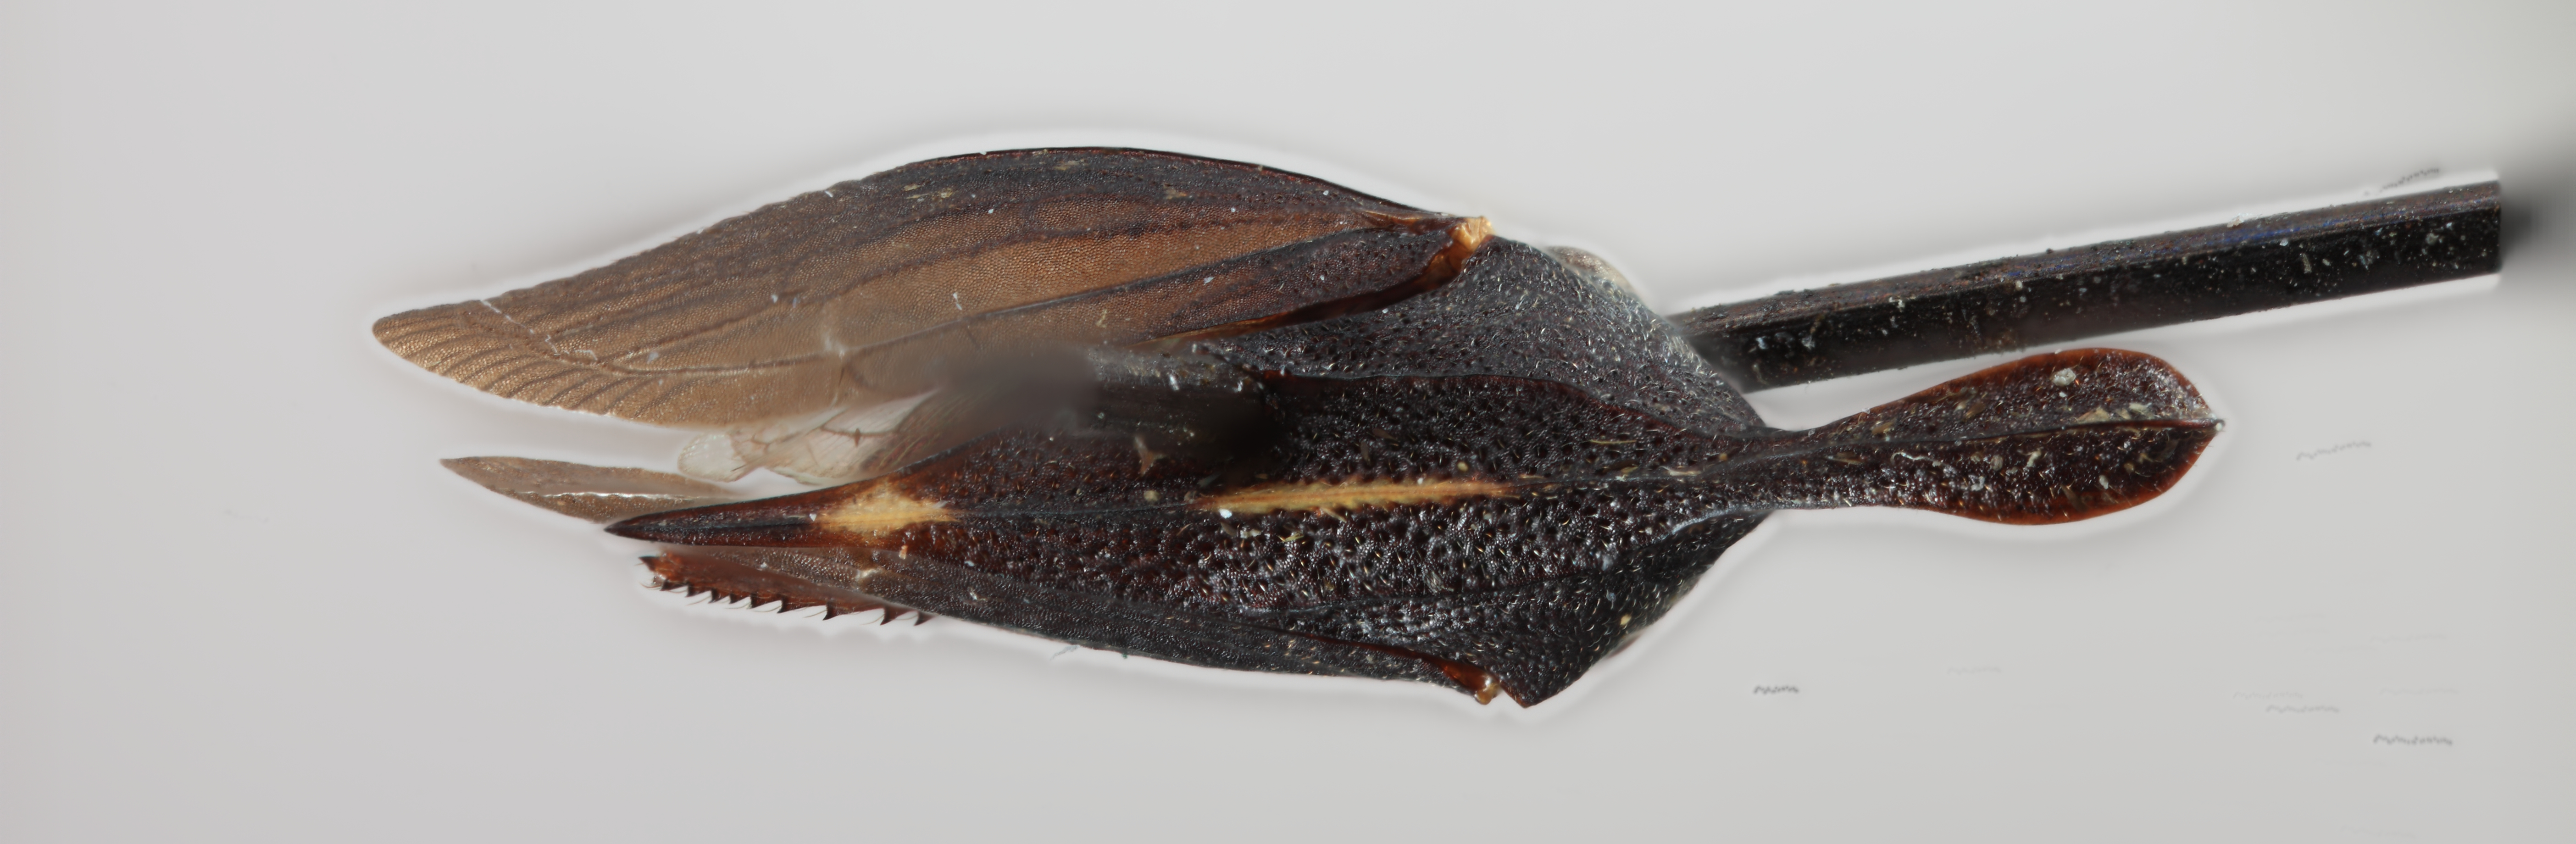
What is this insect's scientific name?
Enchenopa ansera
